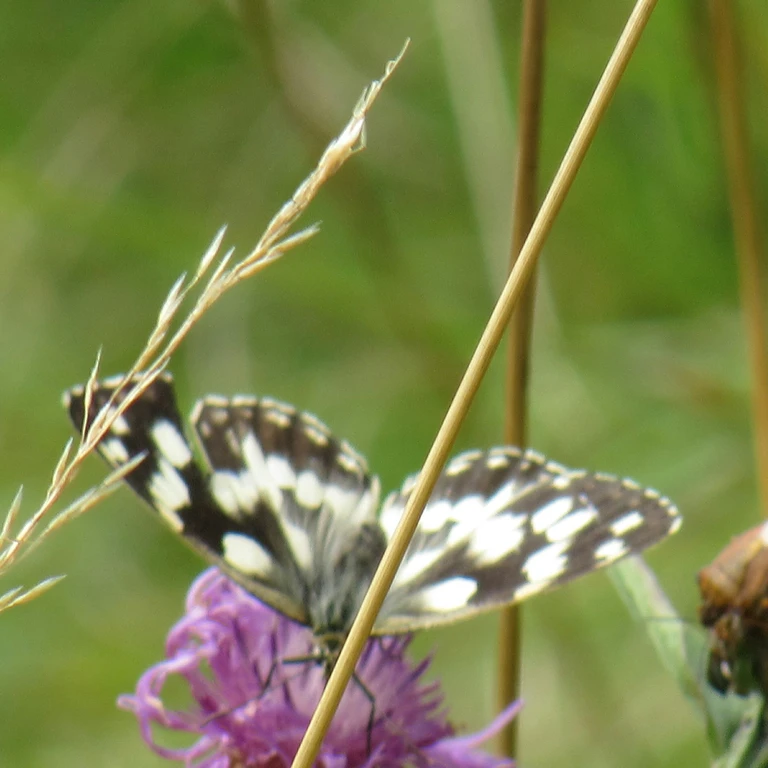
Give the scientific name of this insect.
Melanargia galathea
